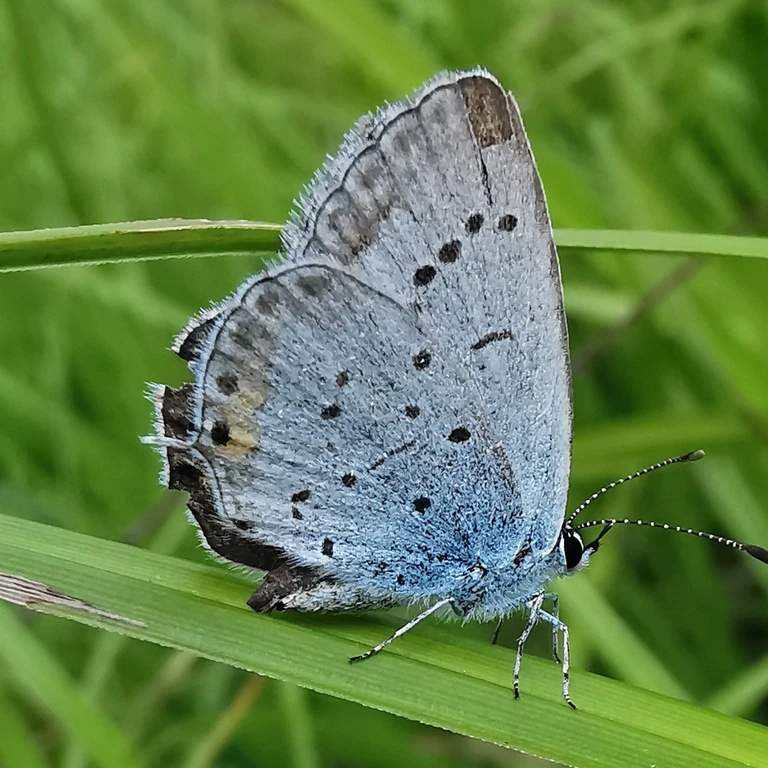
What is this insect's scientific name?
Cupido argiades (also Elkalyce argiades)
